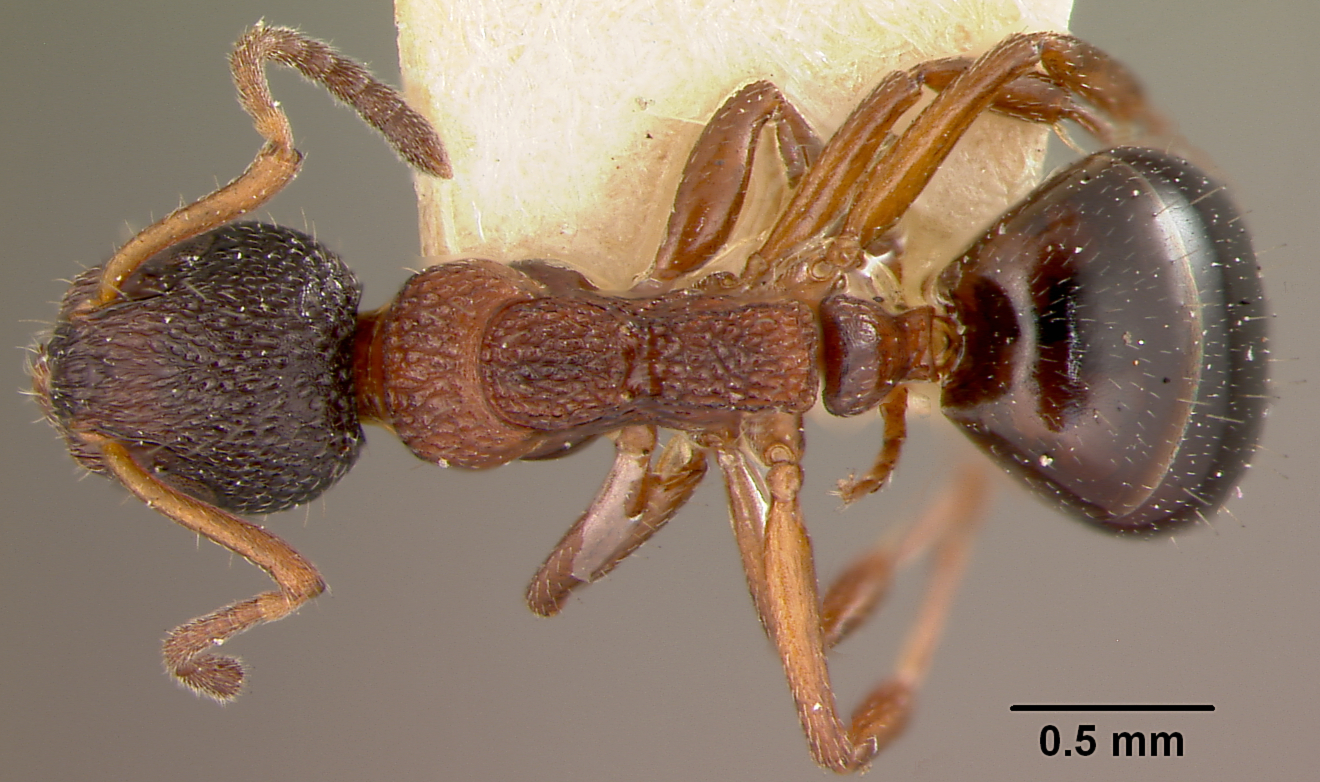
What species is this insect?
Dolichoderus plagiatus
